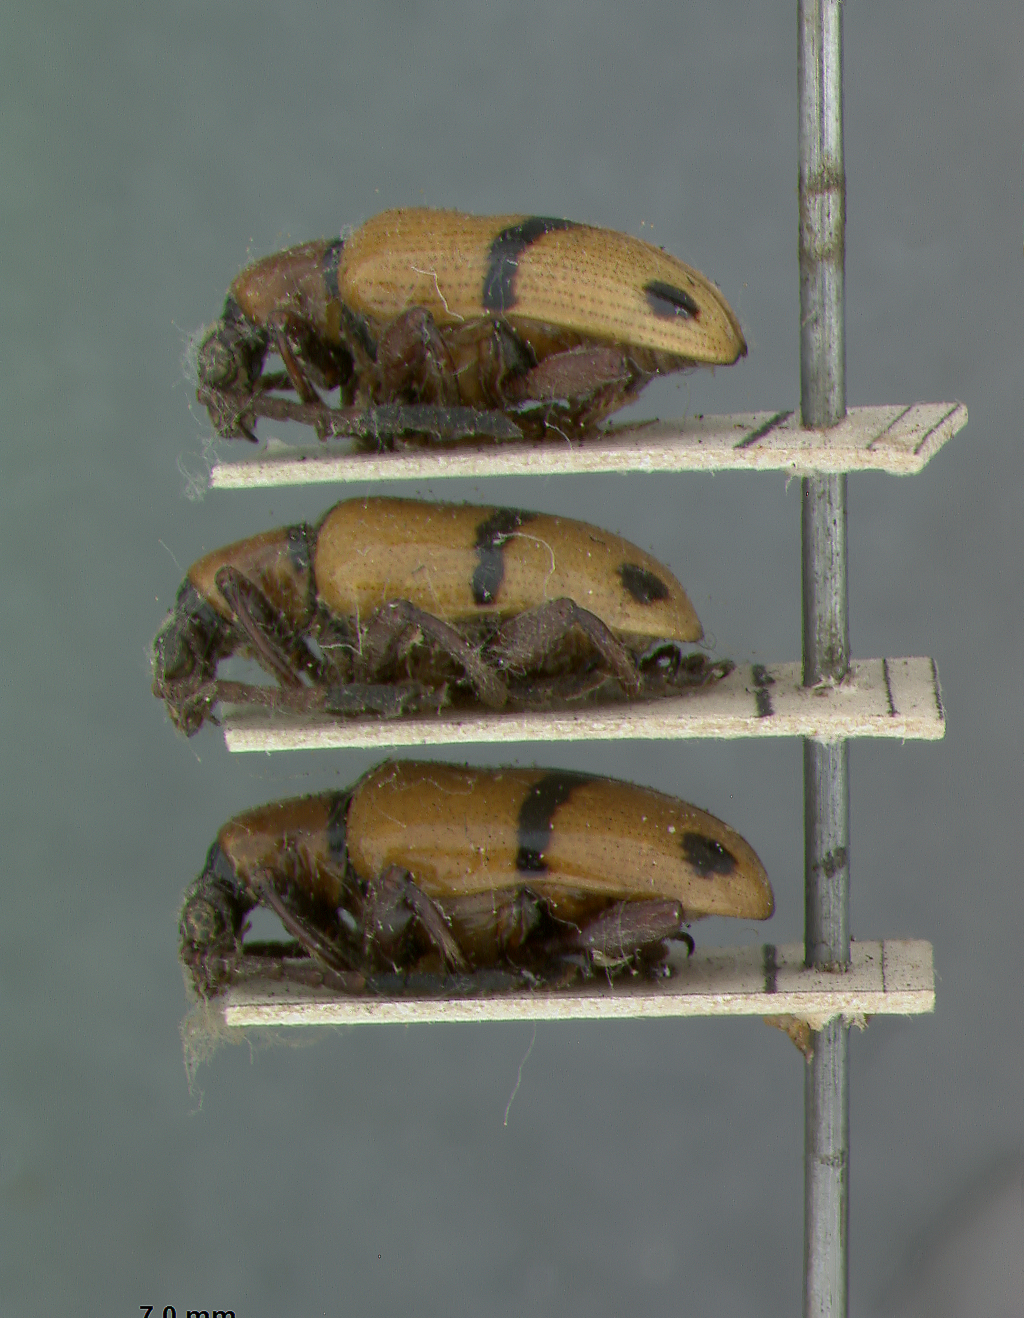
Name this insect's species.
Crioceris fasciatipennis
